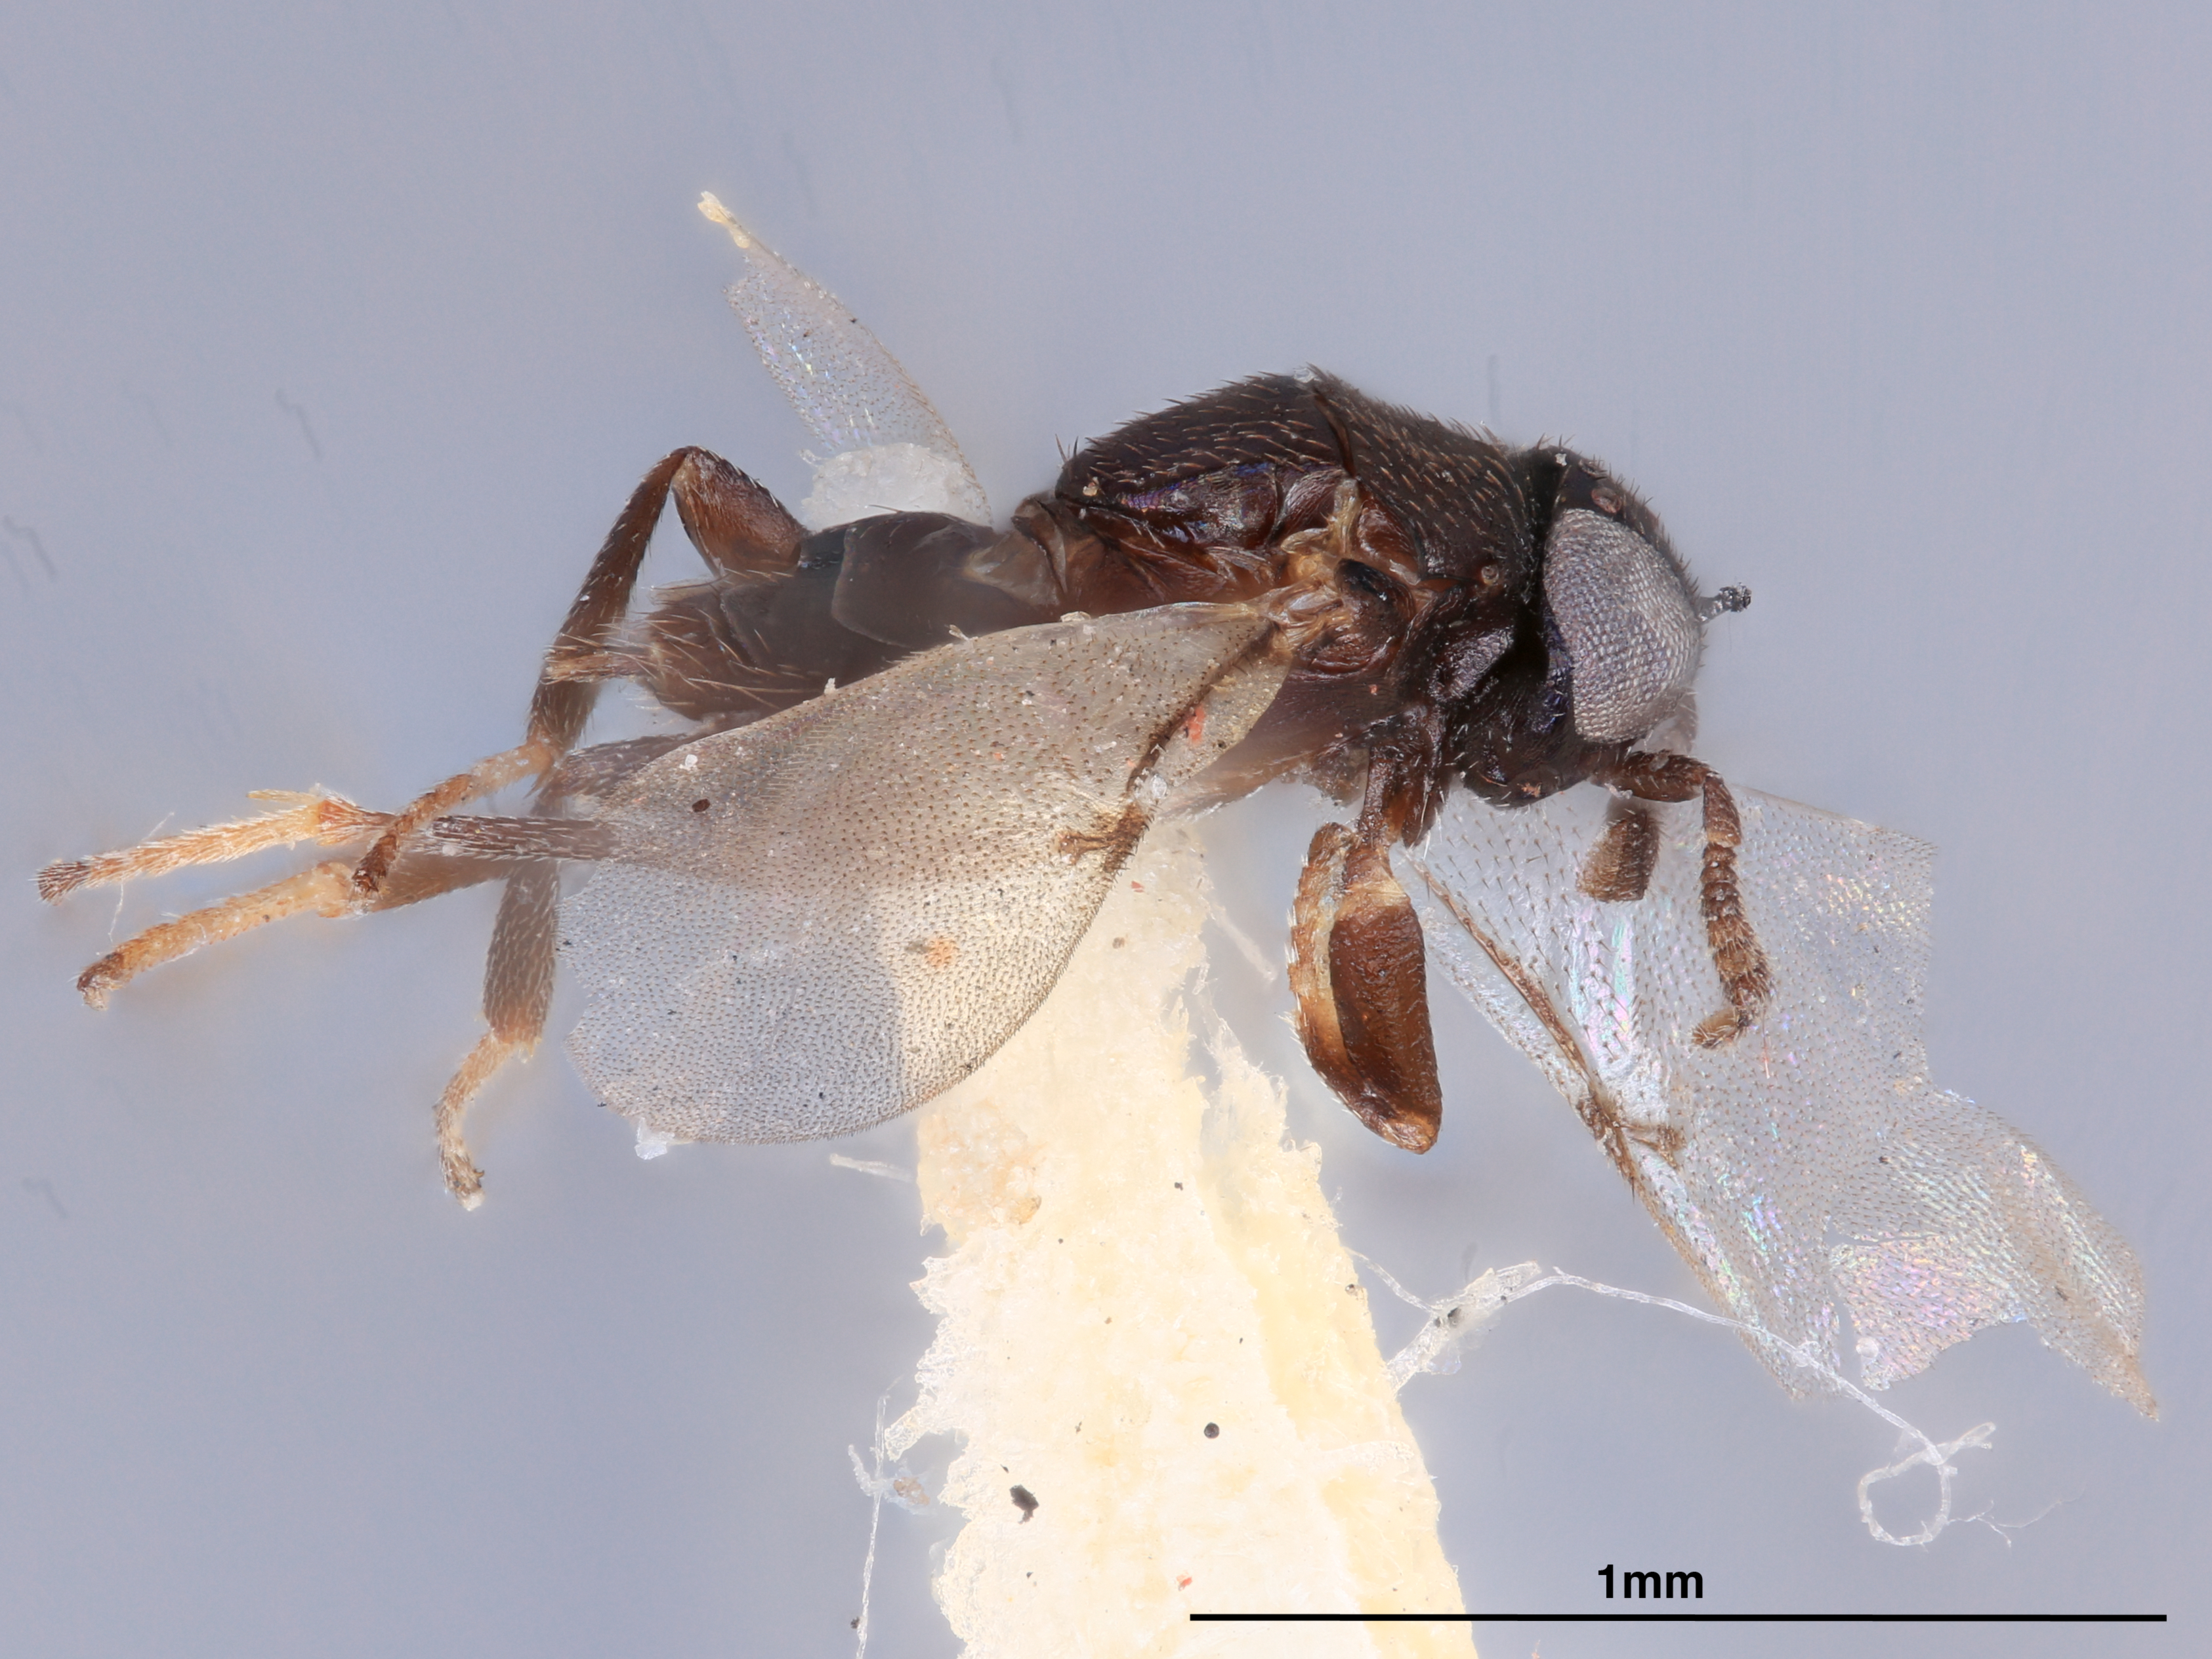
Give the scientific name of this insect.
Coelopencyrtus hylaeoleter
